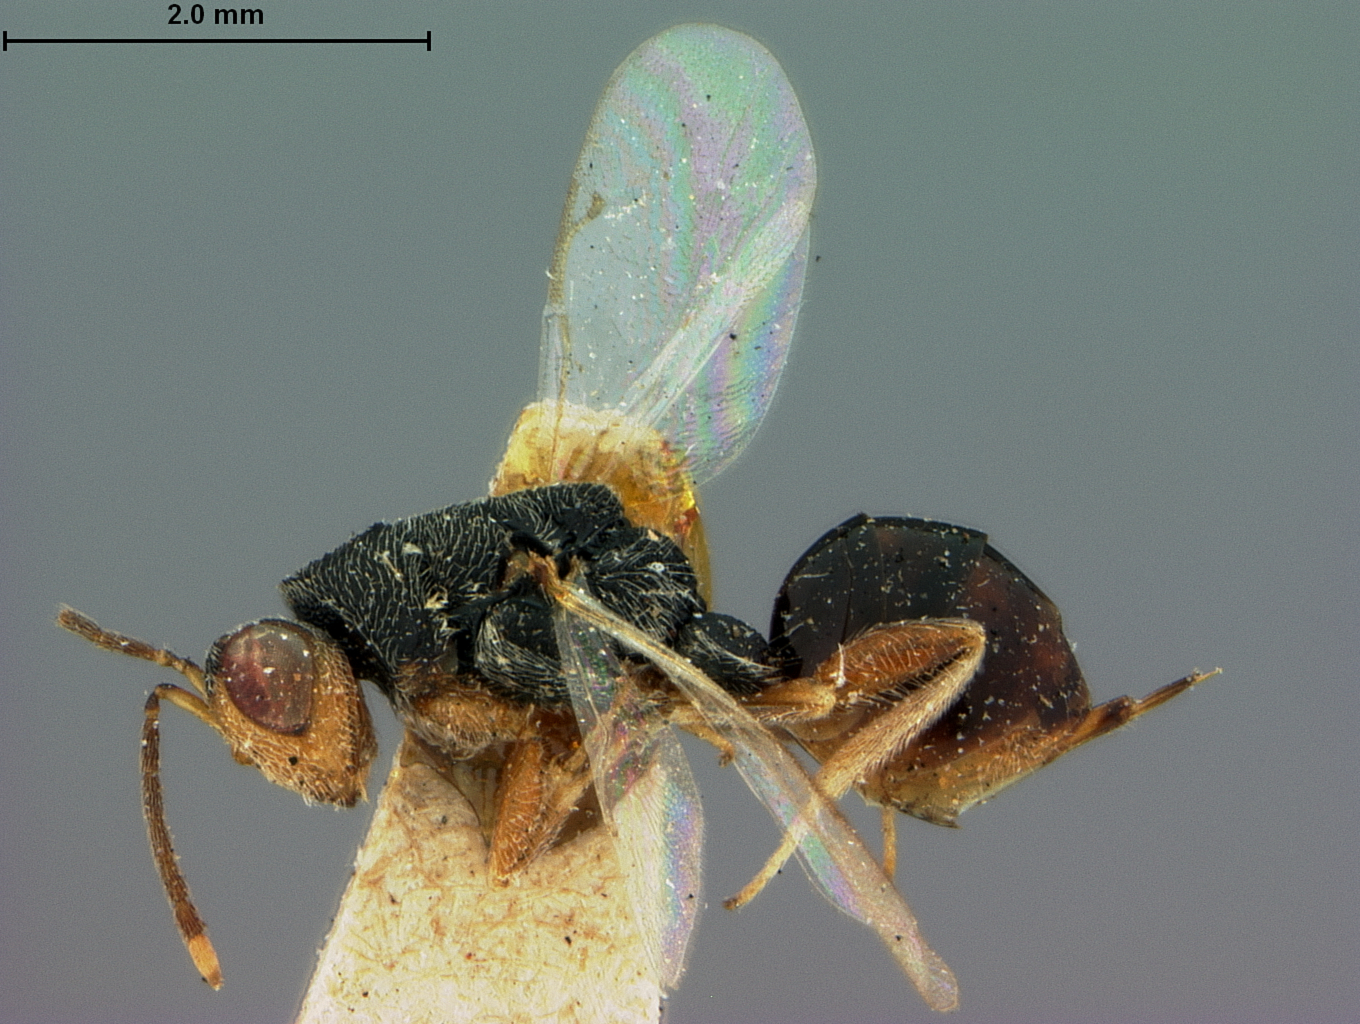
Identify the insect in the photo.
Eurytoma agrili
